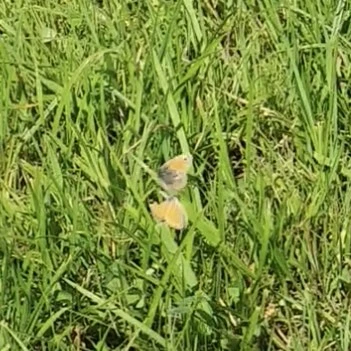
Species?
Coenonympha pamphilus
